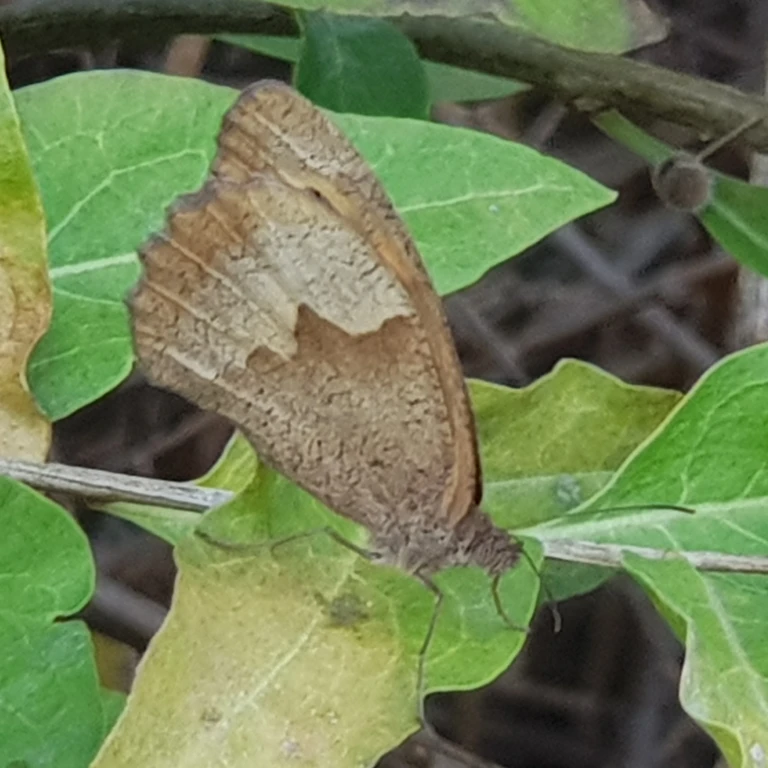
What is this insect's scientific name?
Maniola jurtina
